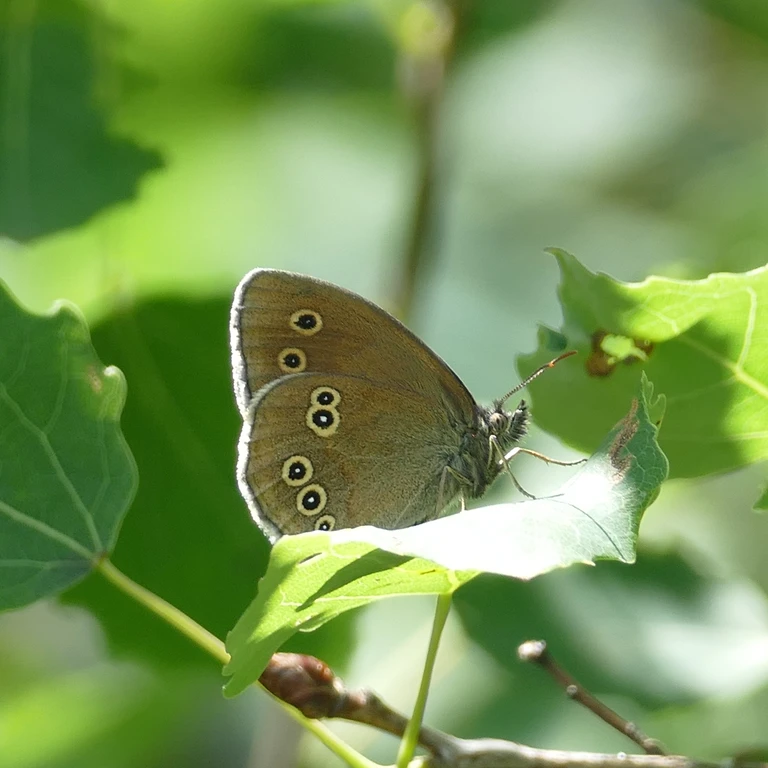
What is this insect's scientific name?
Aphantopus hyperantus
